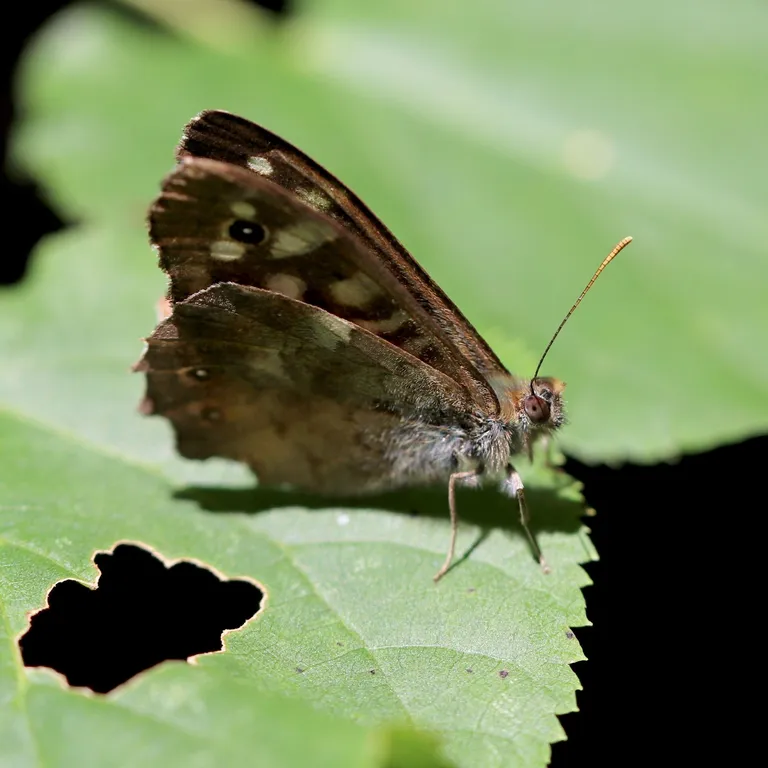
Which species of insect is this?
Pararge aegeria
